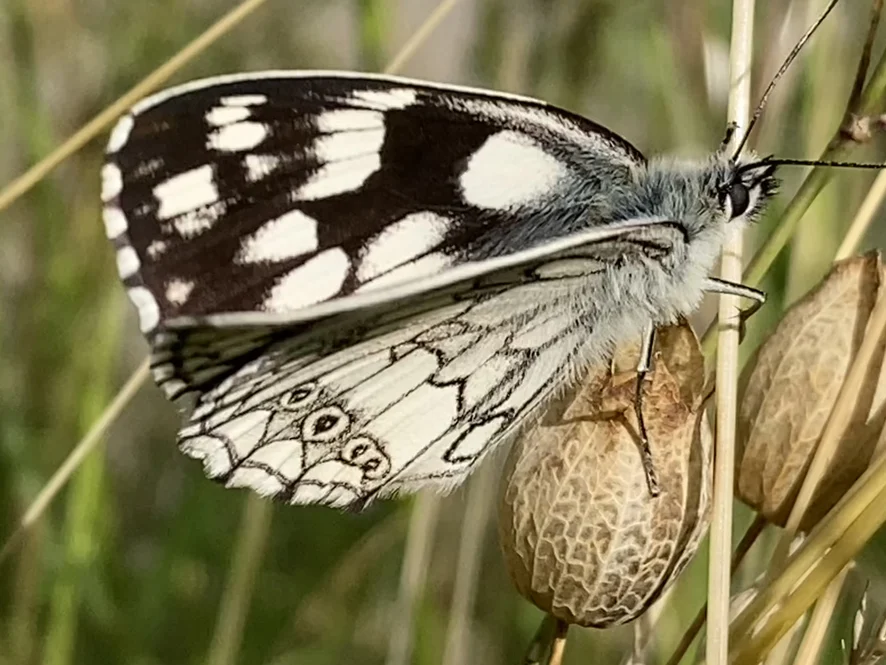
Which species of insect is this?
Melanargia galathea
